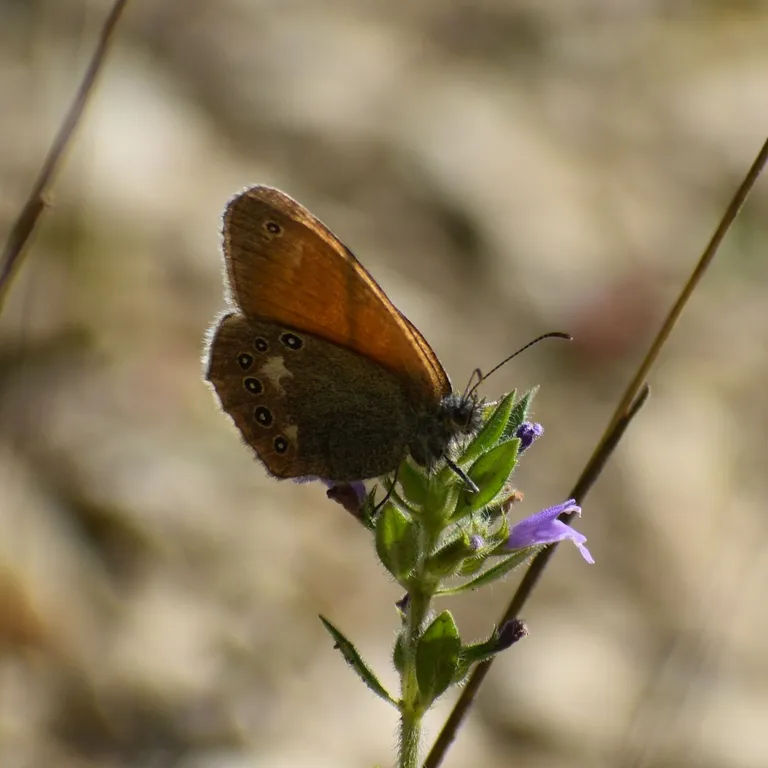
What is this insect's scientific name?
Coenonympha glycerion (also Coenonympha iphis)
